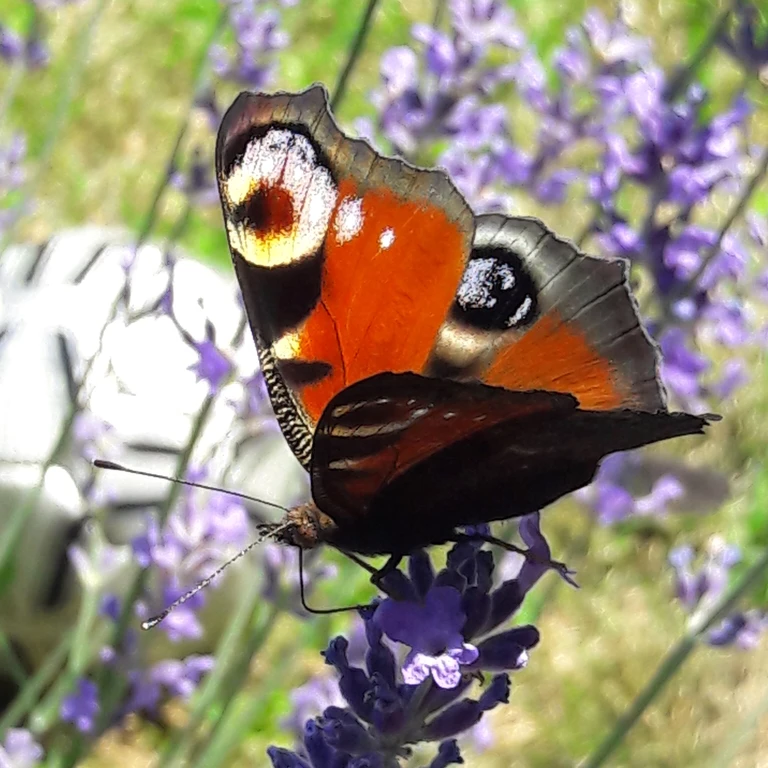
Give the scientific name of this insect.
Aglais io
